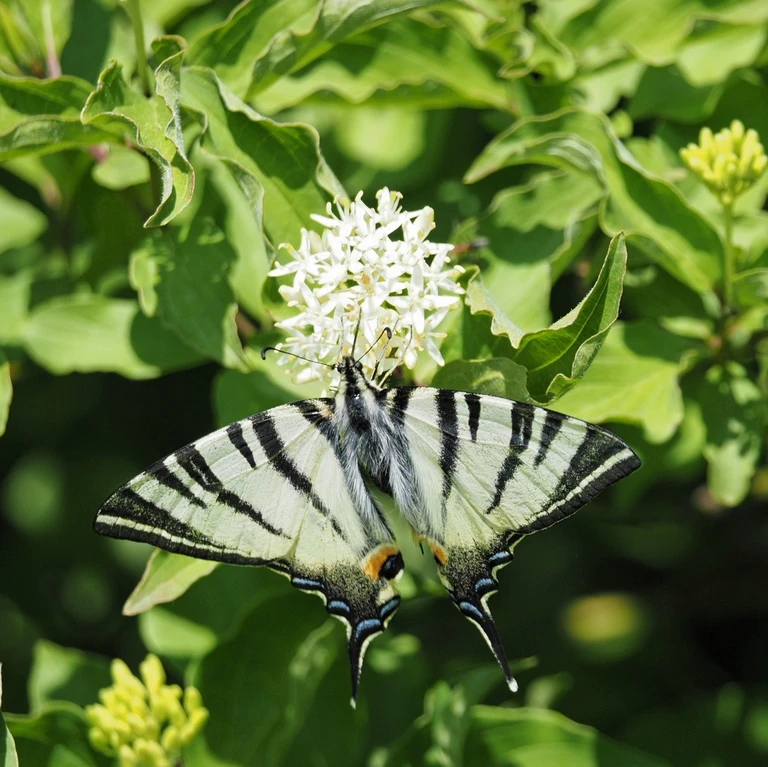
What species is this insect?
Iphiclides podalirius
